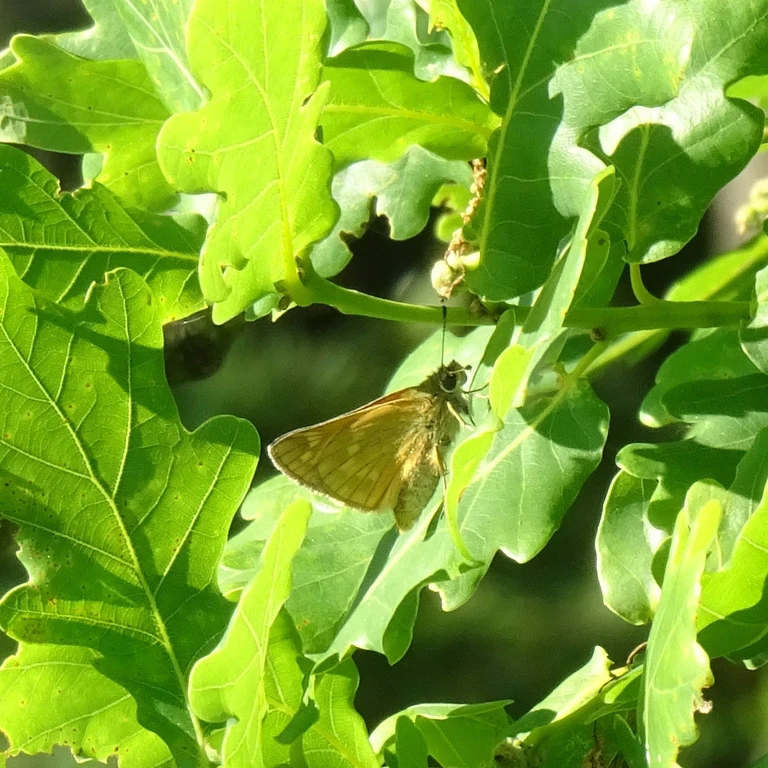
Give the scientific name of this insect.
Ochlodes sylvanus (also Ochlodes venata)
